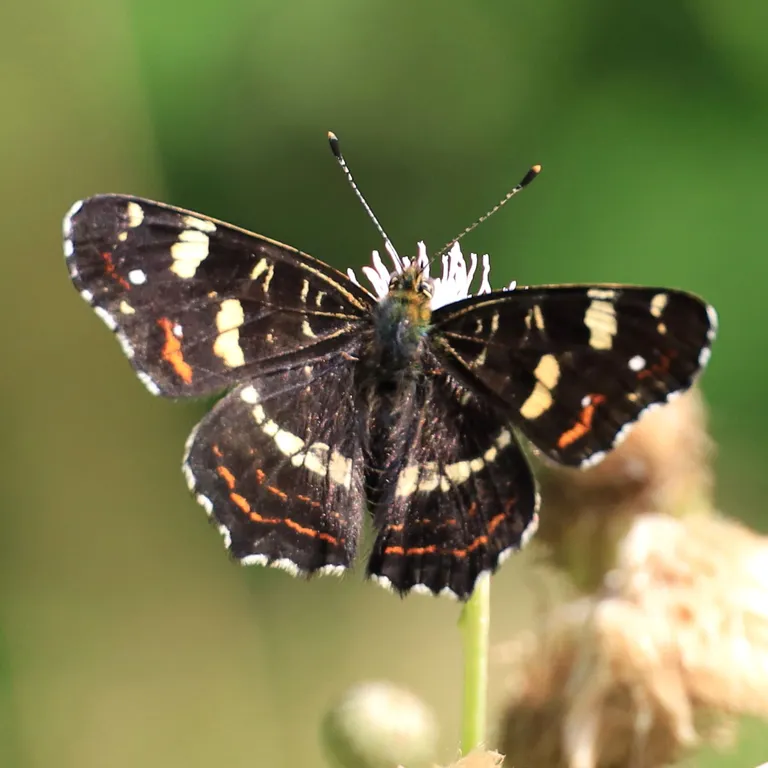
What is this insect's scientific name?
Araschnia levana
